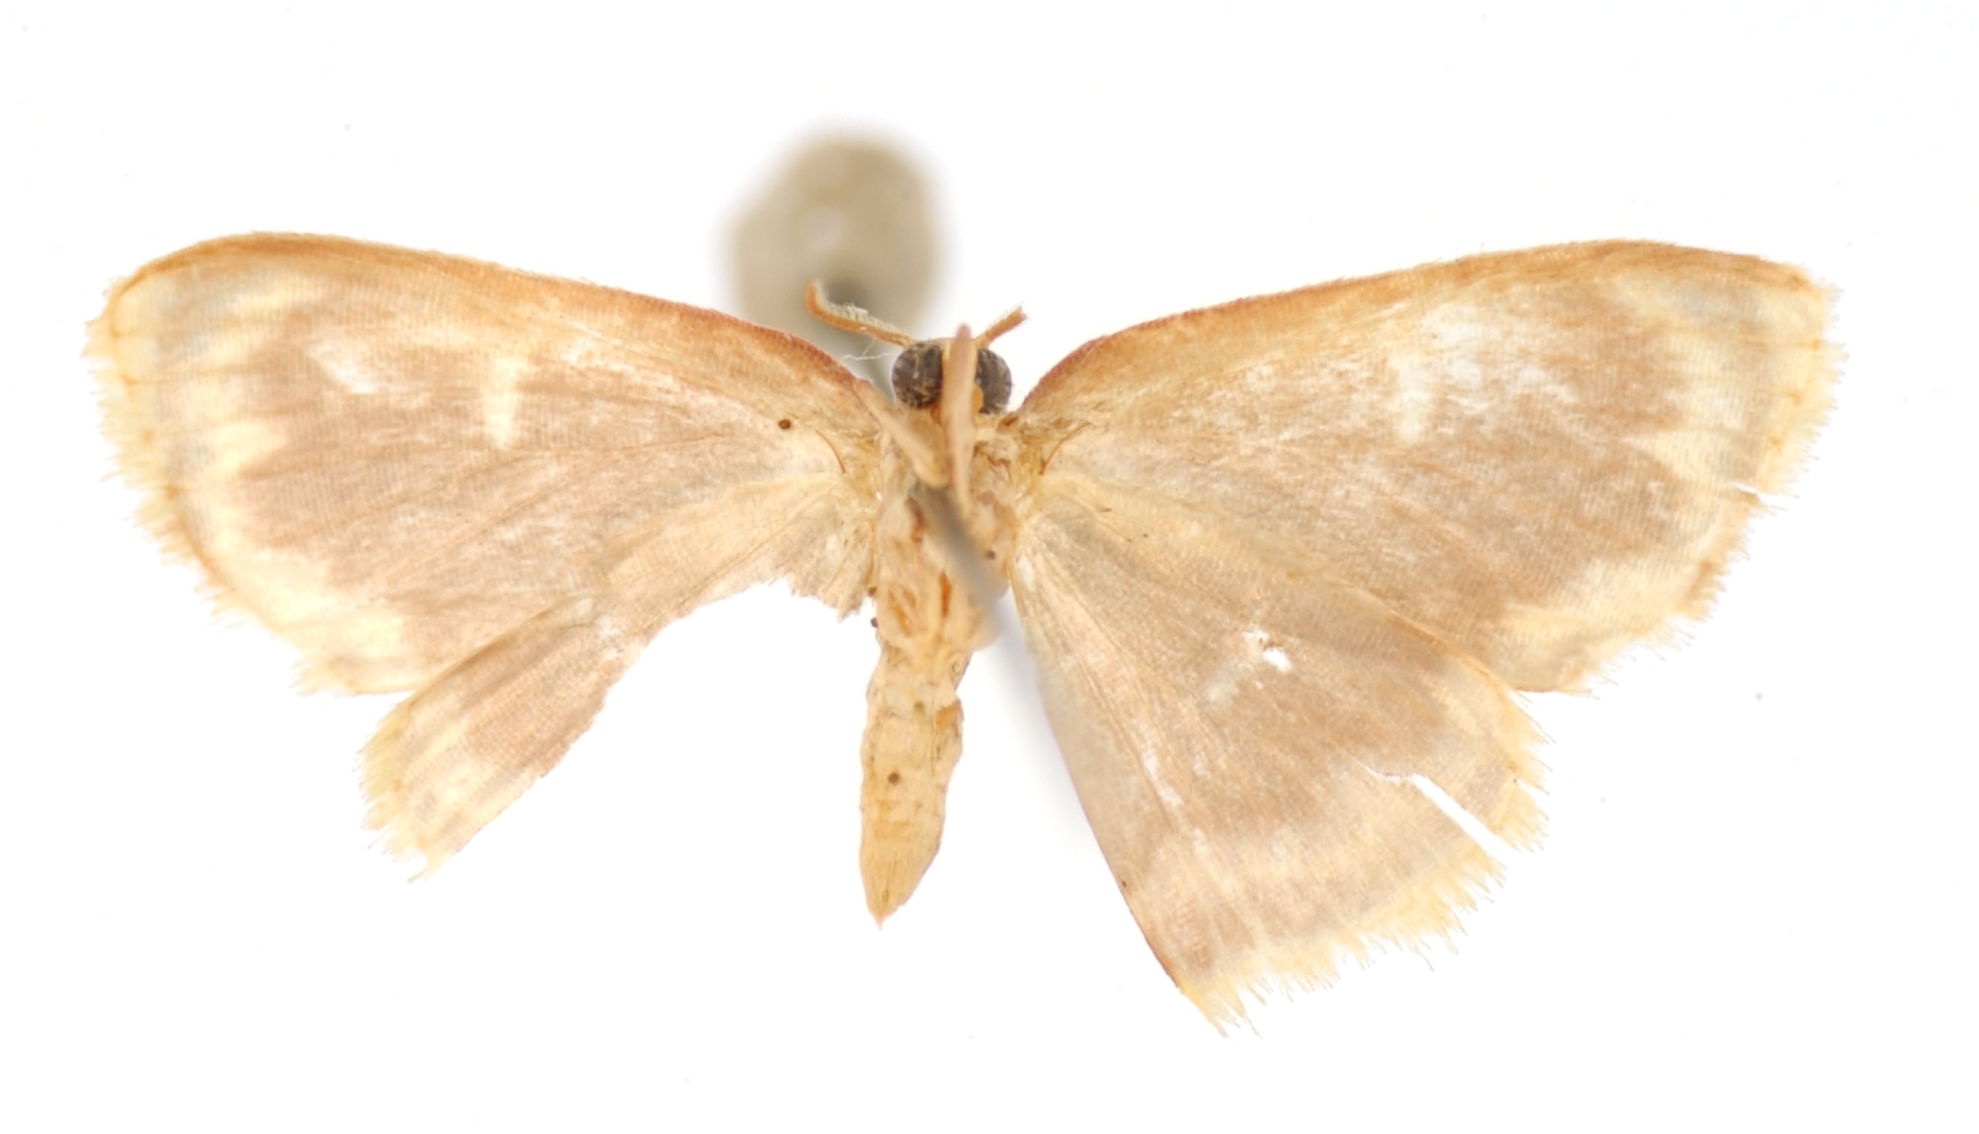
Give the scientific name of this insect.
Tricentra flavicurvata
